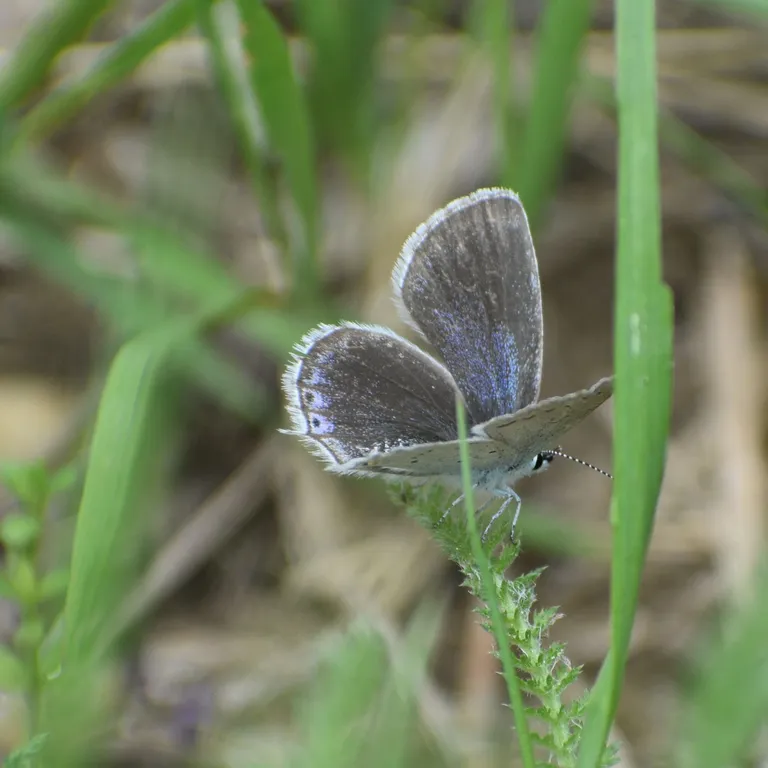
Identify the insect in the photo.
Cupido argiades (also Elkalyce argiades)
